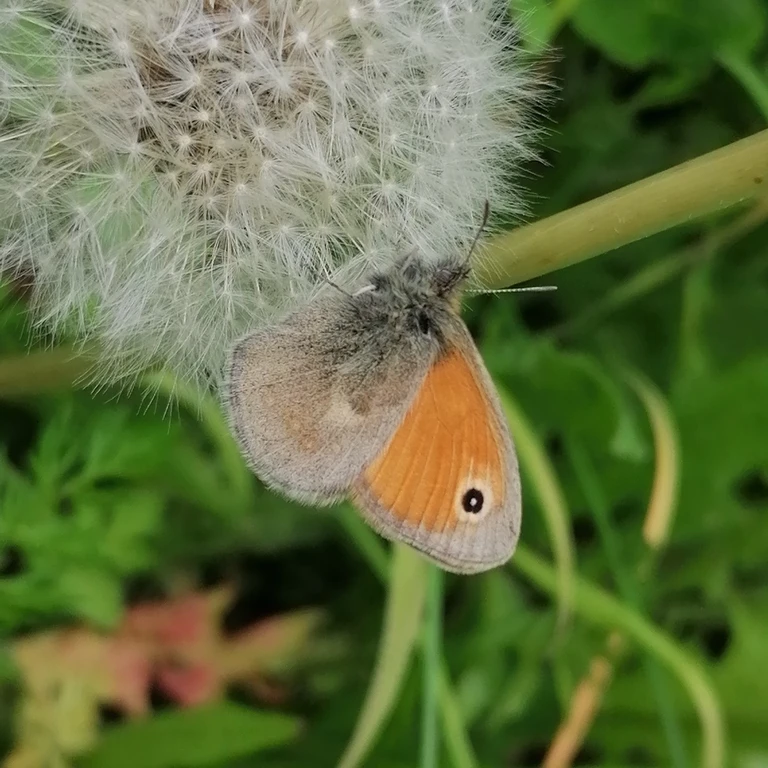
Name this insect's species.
Coenonympha pamphilus
